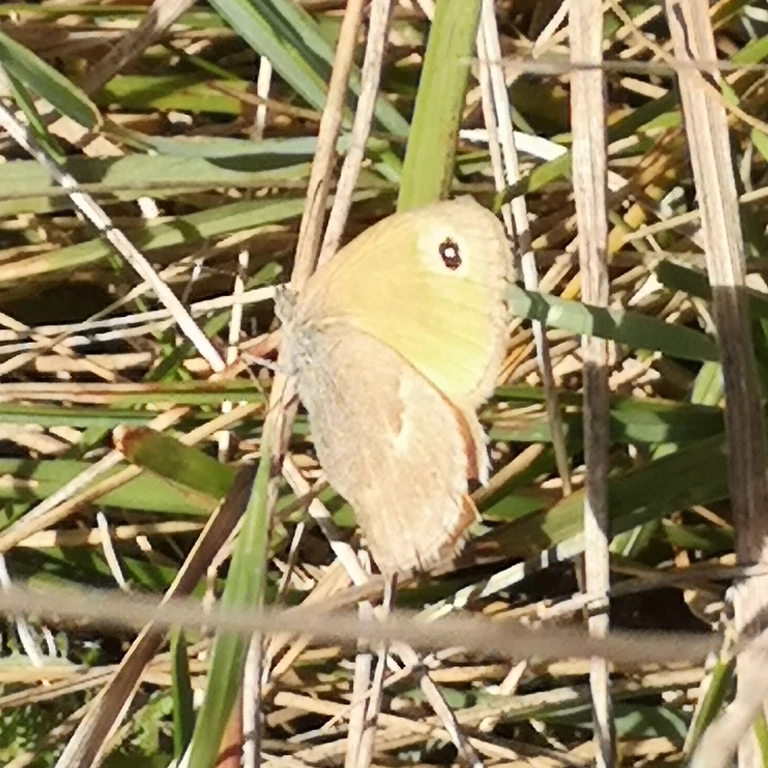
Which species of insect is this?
Coenonympha pamphilus
